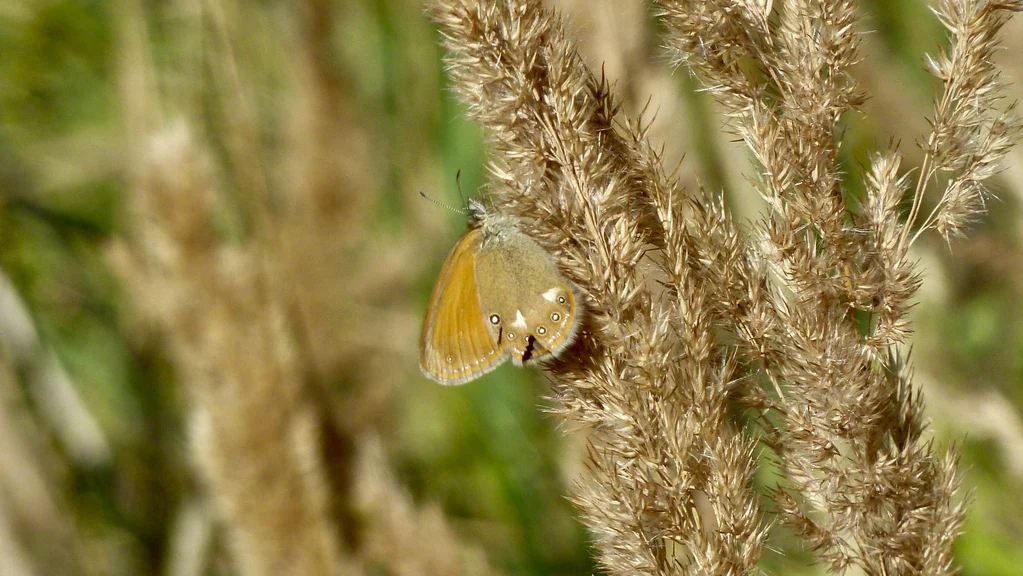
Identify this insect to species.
Coenonympha glycerion (also Coenonympha iphis)
